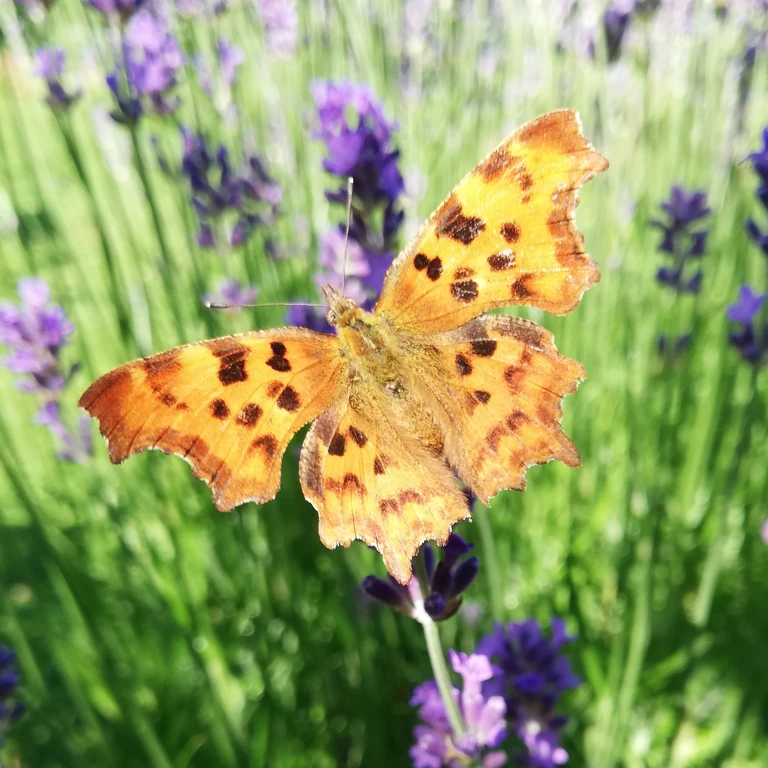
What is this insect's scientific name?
Polygonia c-album
